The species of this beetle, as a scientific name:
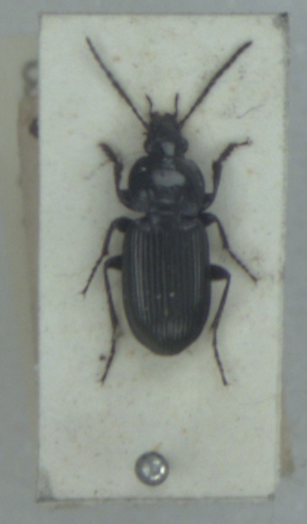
Pterostichus minor
